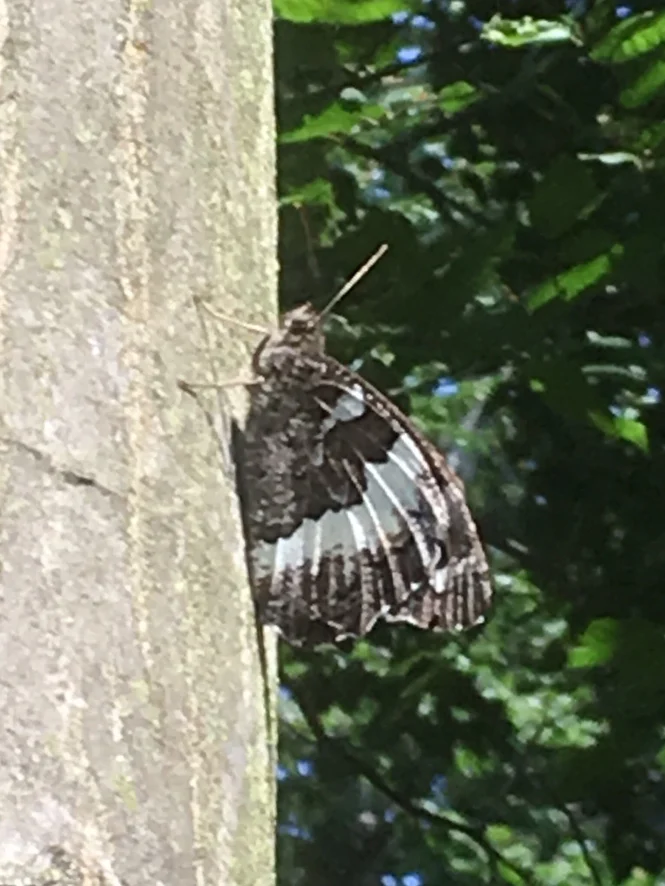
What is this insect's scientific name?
Brintesia circe
